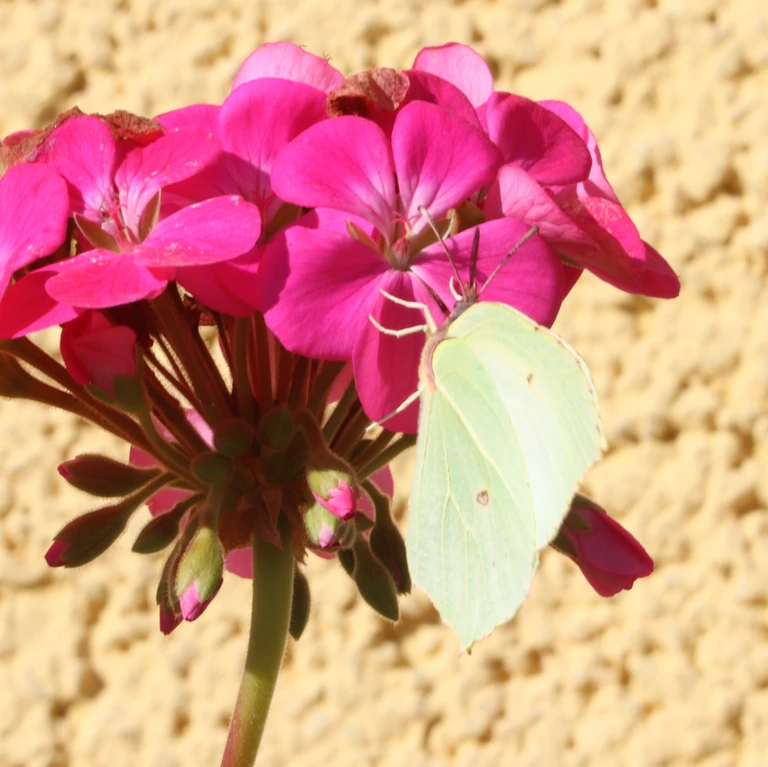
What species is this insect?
Gonepteryx rhamni
